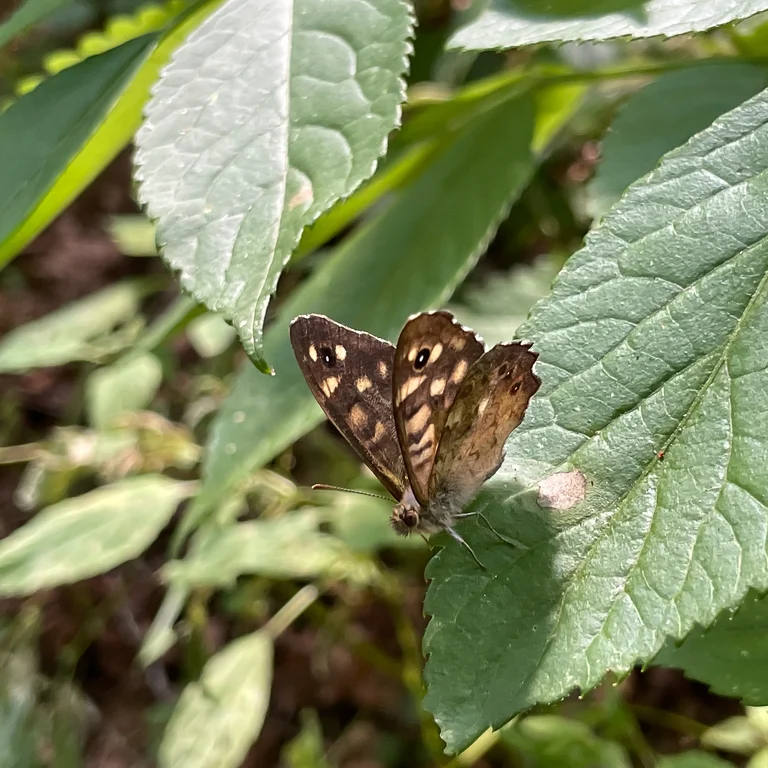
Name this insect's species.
Pararge aegeria
